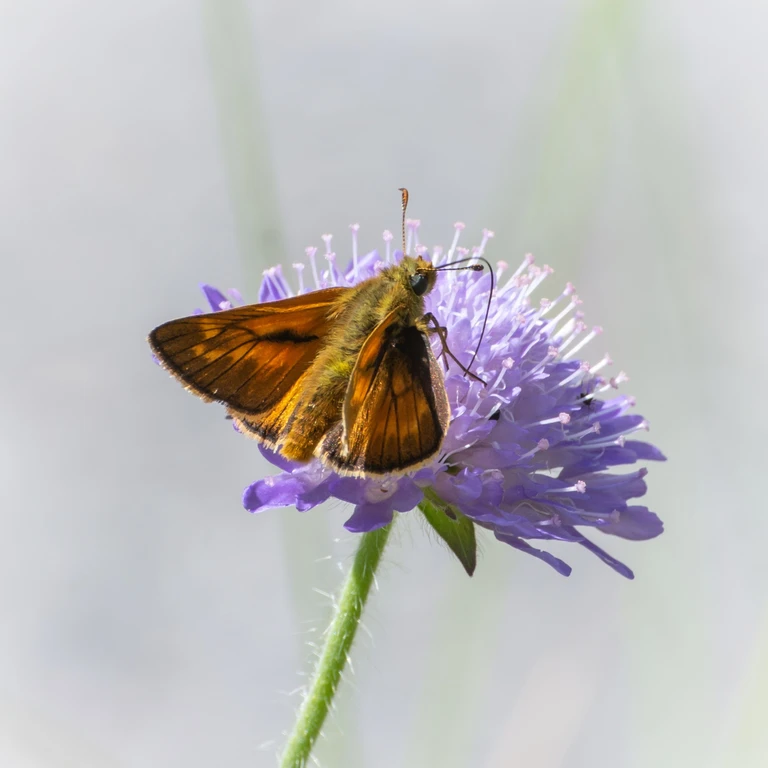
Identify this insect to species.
Ochlodes sylvanus (also Ochlodes venata)
